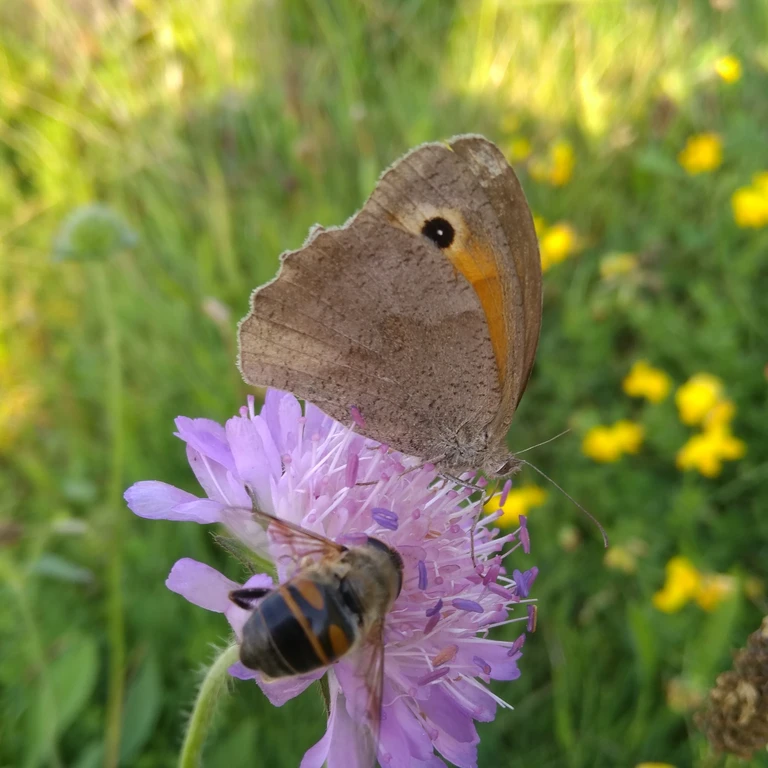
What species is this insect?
Maniola jurtina
